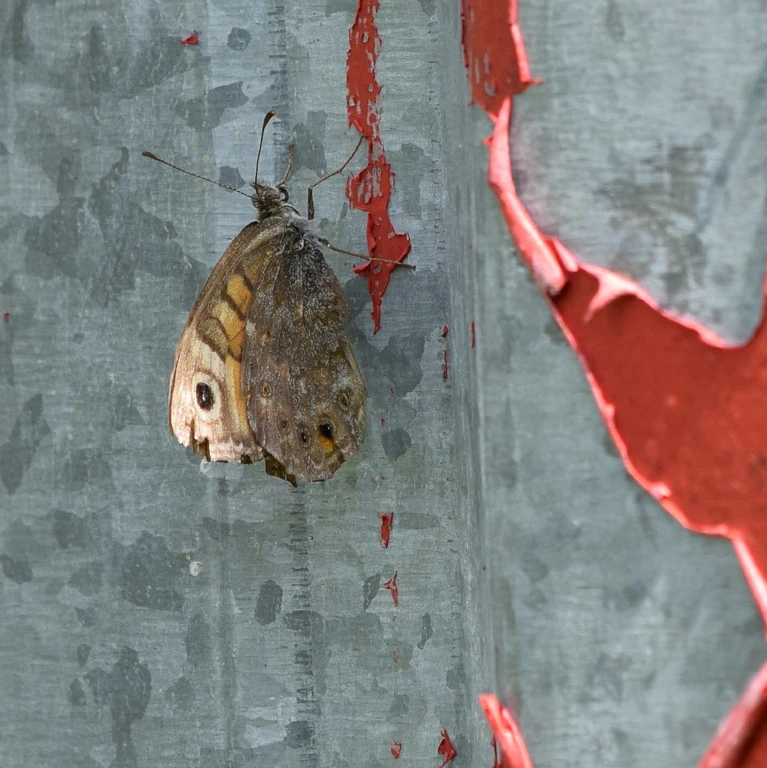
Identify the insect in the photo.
Lasiommata megera (also Pararge megera)
